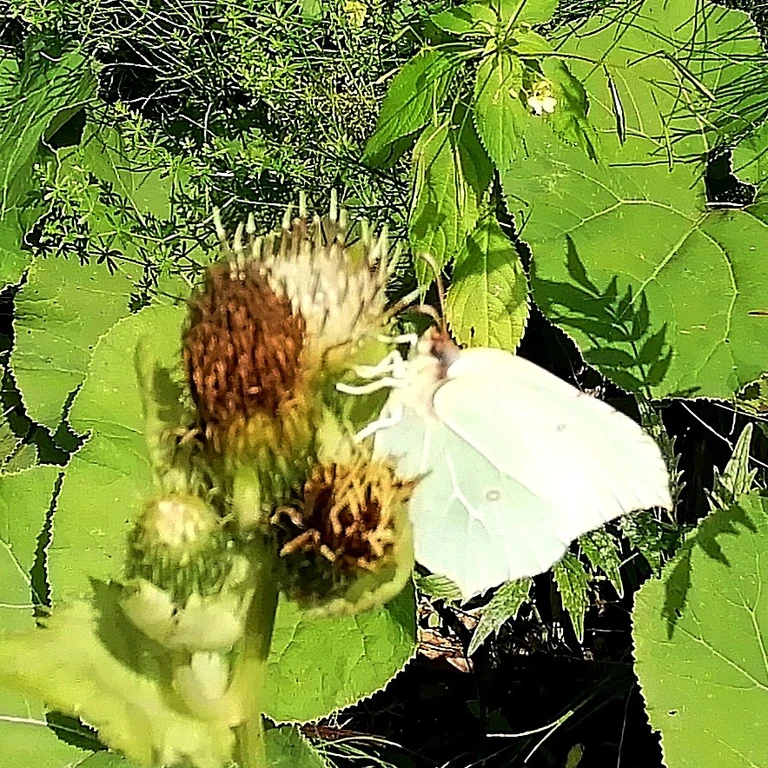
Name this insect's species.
Gonepteryx rhamni
